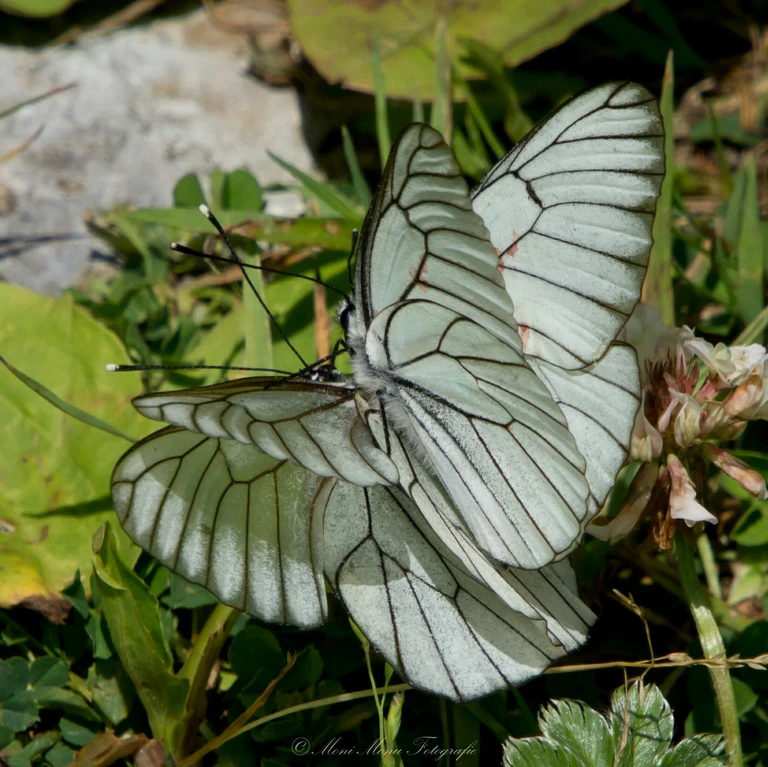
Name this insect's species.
Aporia crataegi
